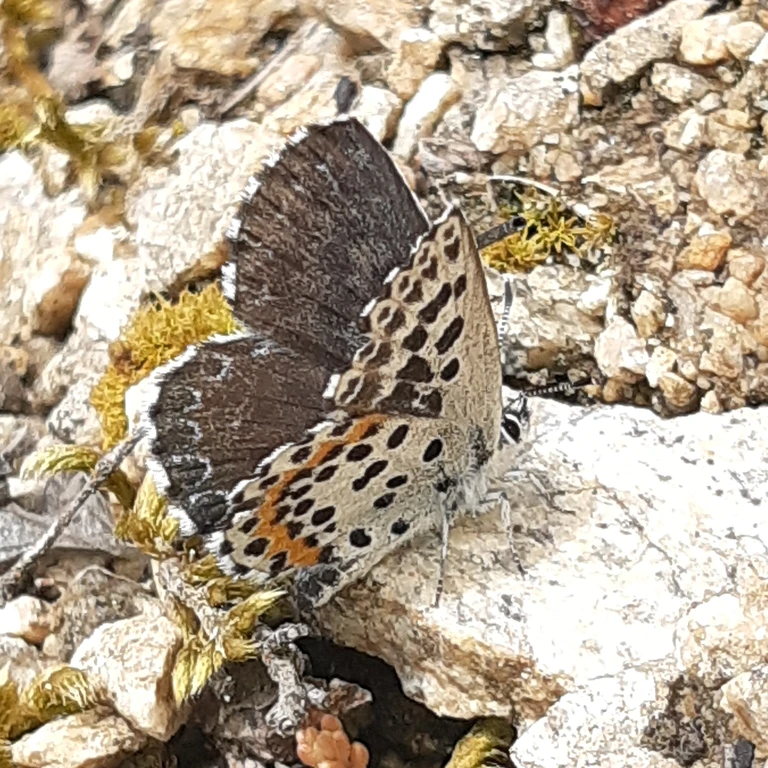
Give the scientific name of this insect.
Scolitantides orion
